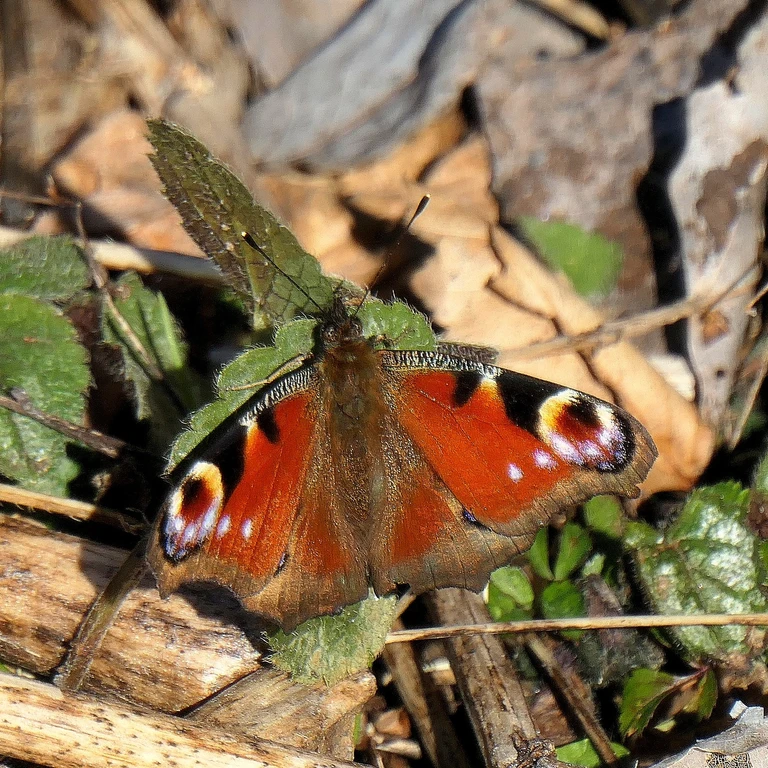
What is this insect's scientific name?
Aglais io
